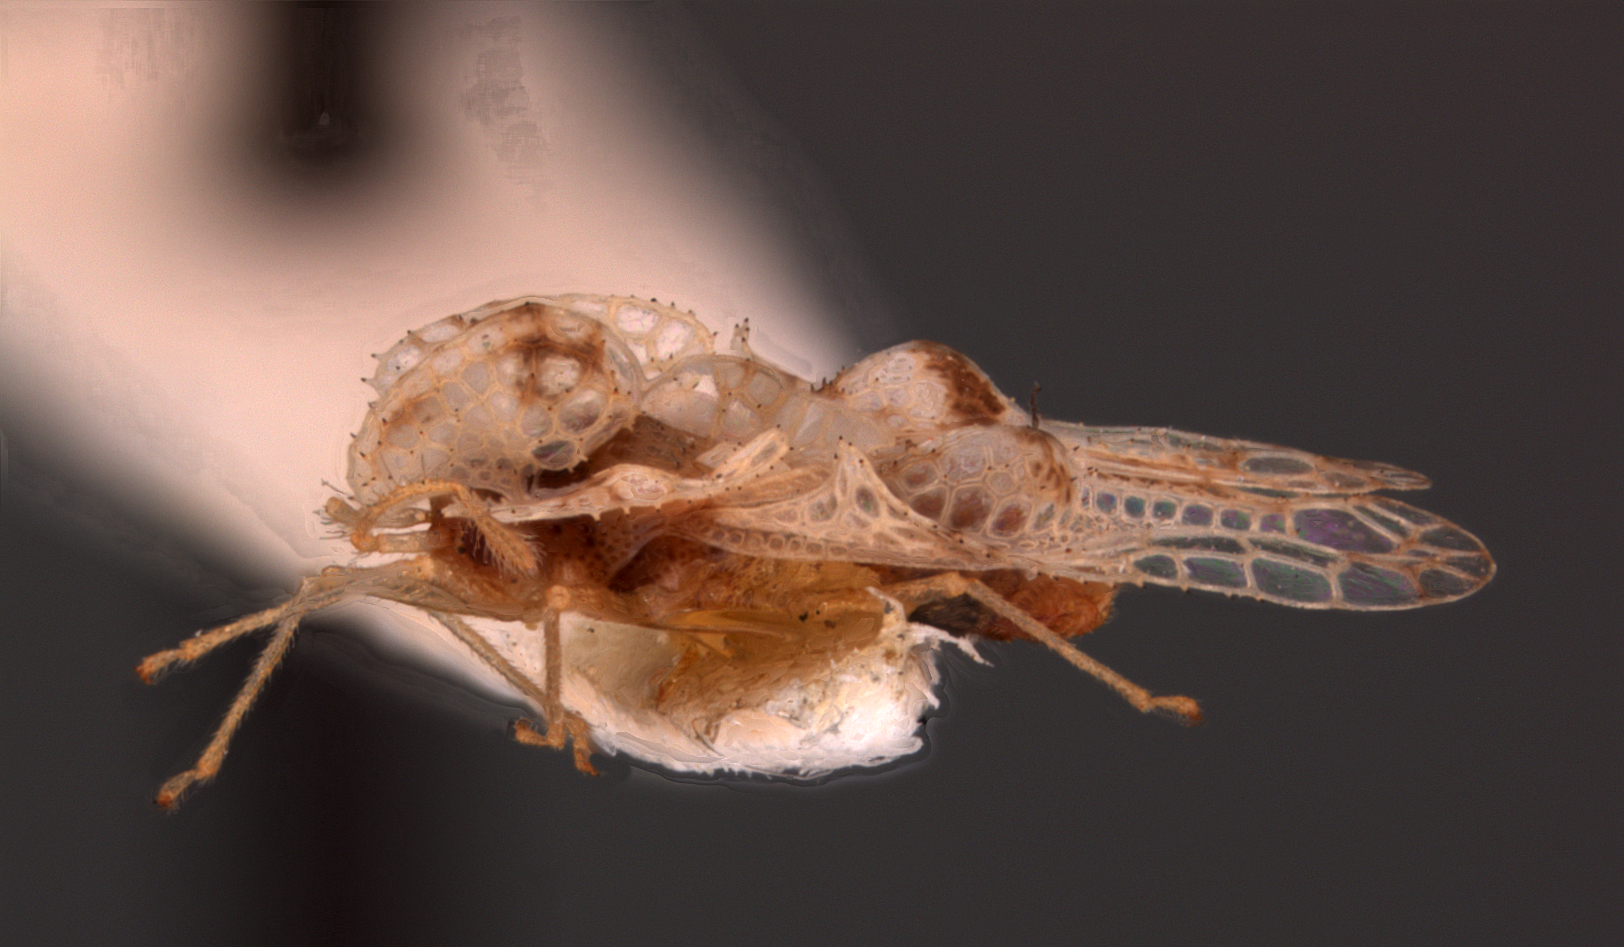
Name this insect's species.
Corythucha floridana
